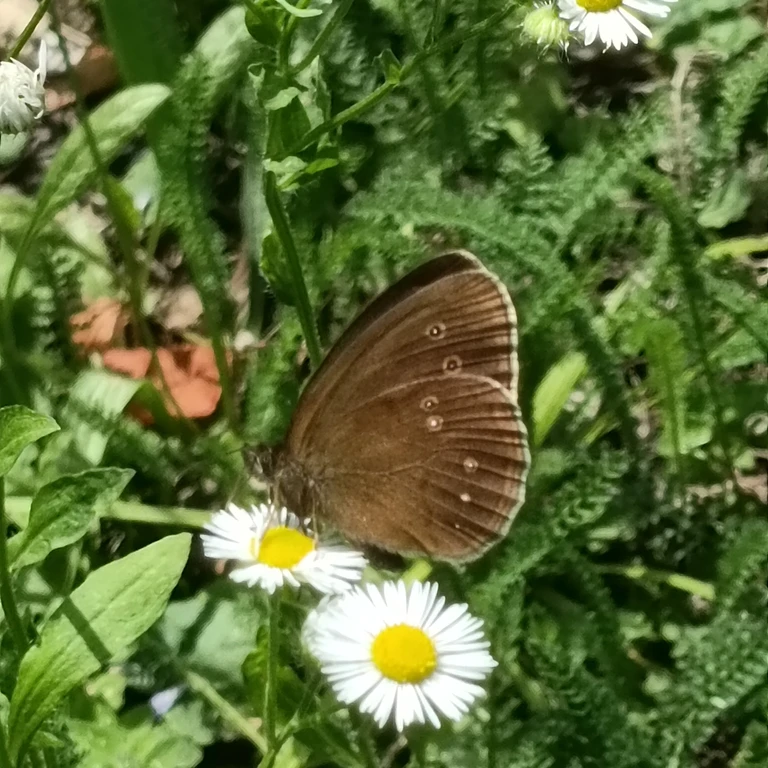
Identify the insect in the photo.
Aphantopus hyperantus
